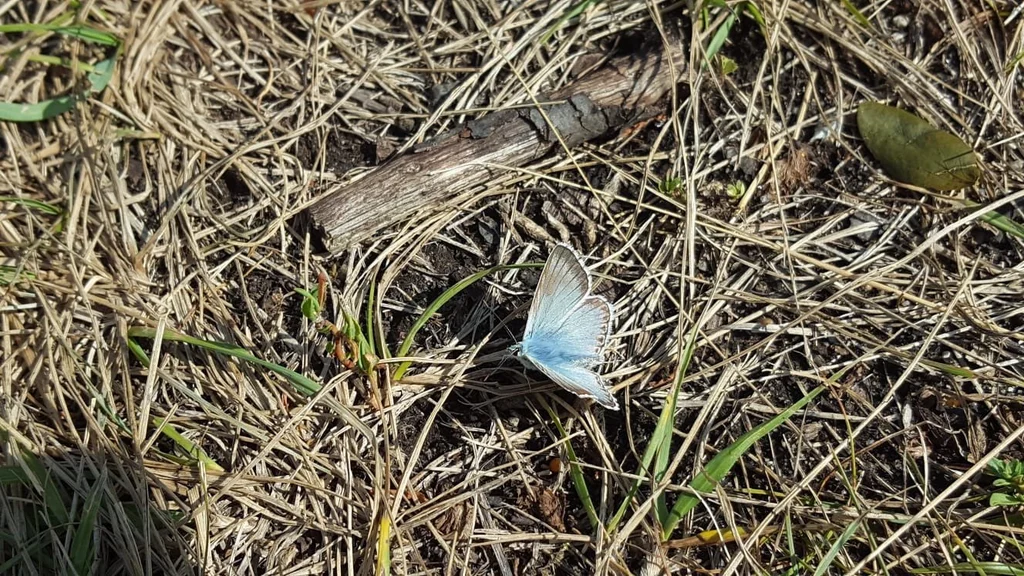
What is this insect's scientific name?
Lysandra coridon
